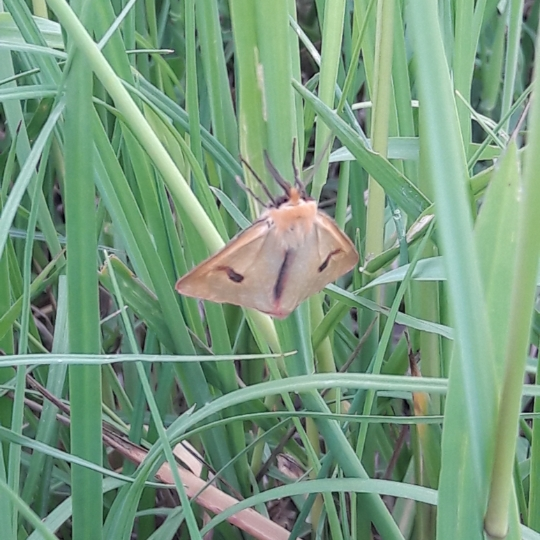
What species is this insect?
Diacrisia sannio
